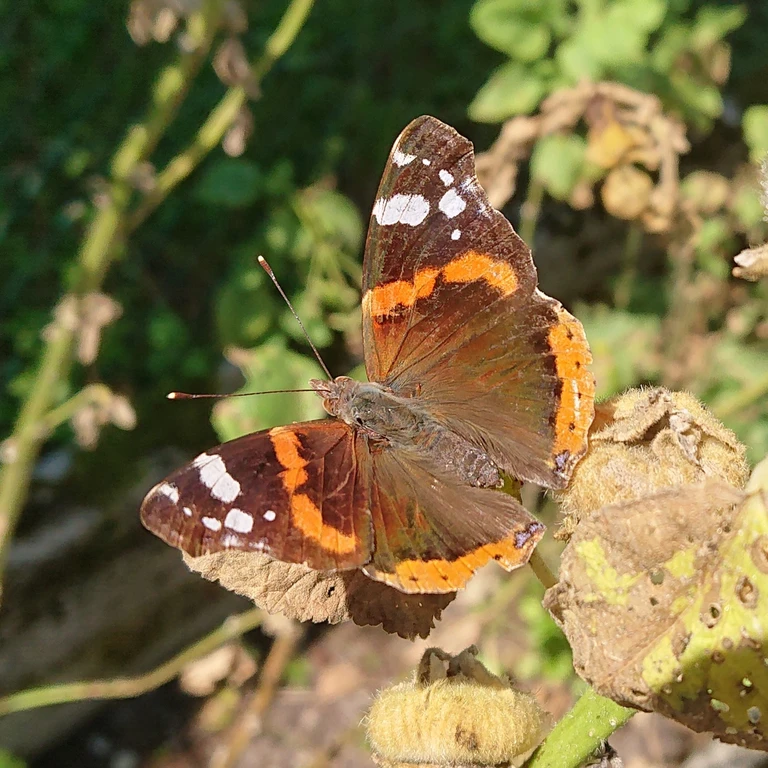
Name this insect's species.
Vanessa atalanta
